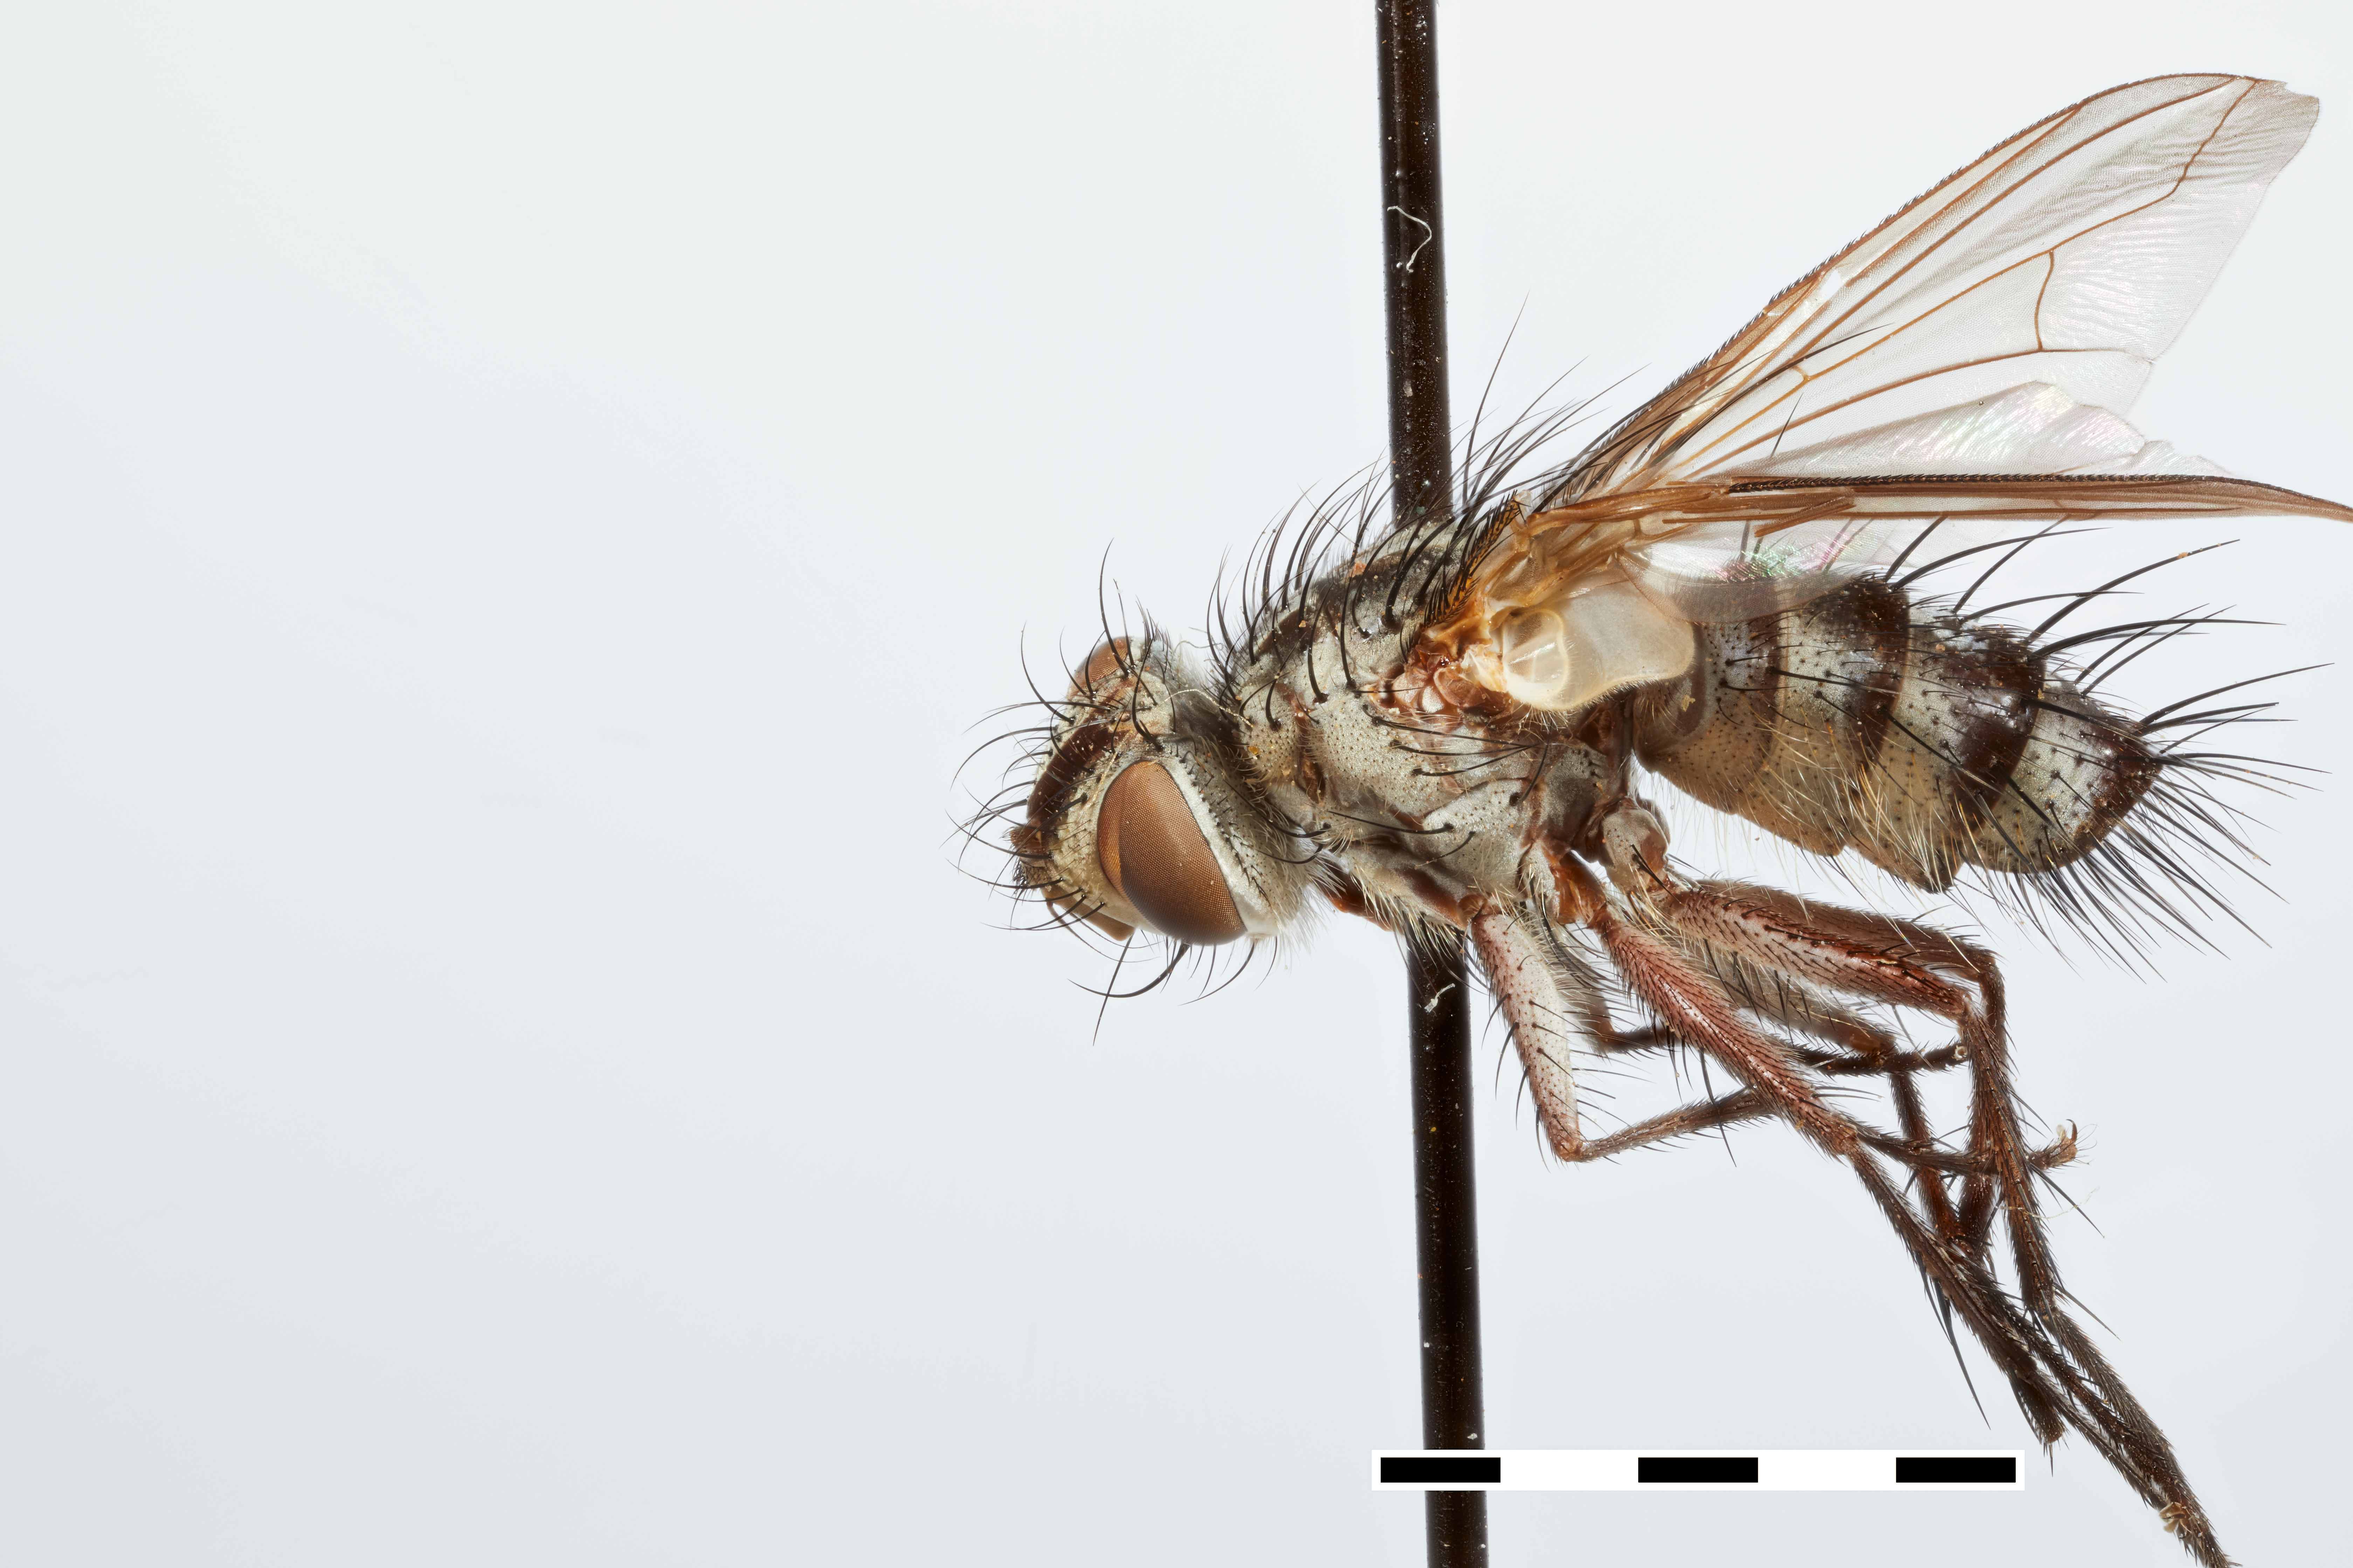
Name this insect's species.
Blondelia cinefacta
